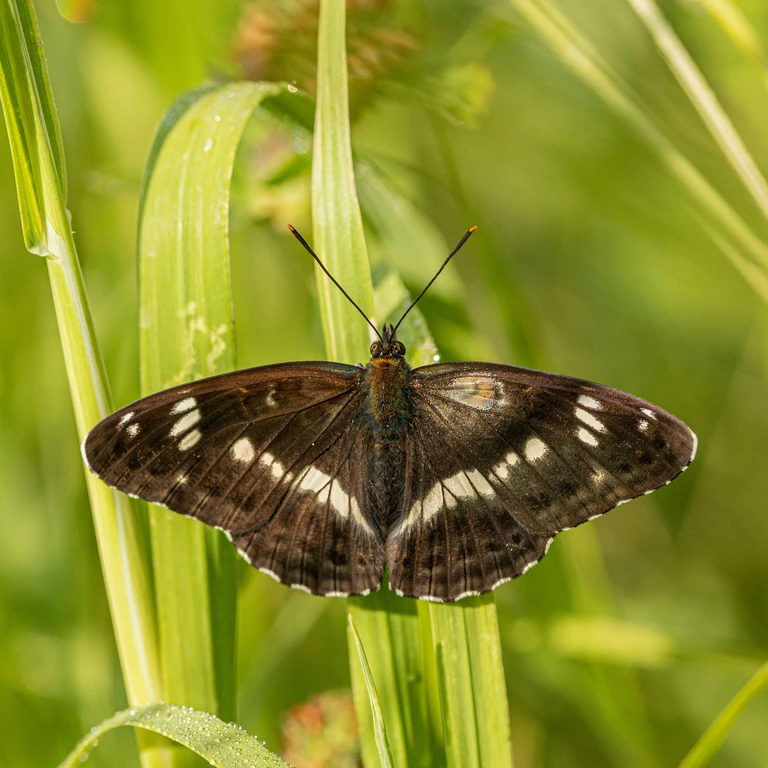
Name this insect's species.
Limenitis camilla (also Ladoga camilla)
